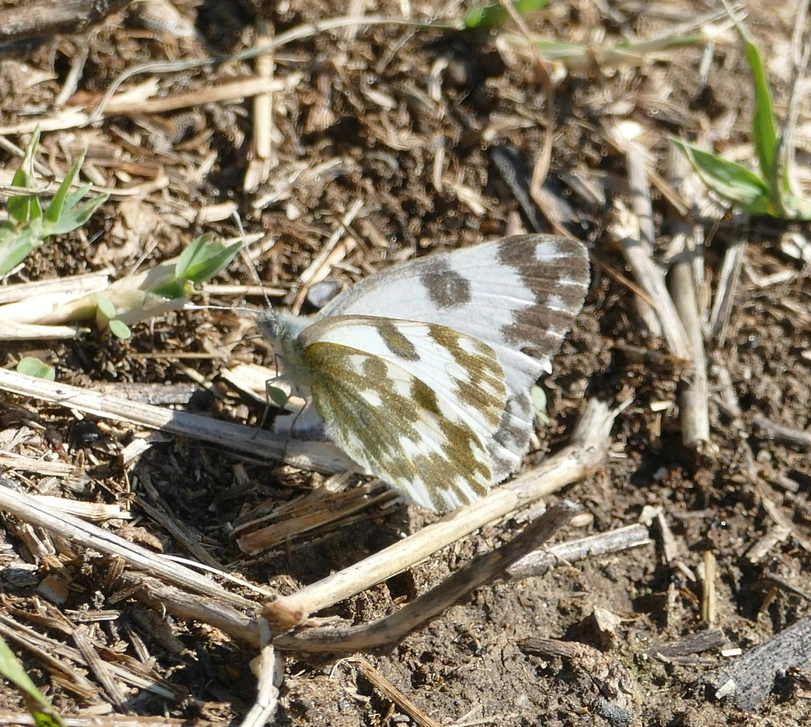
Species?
Pontia edusa
